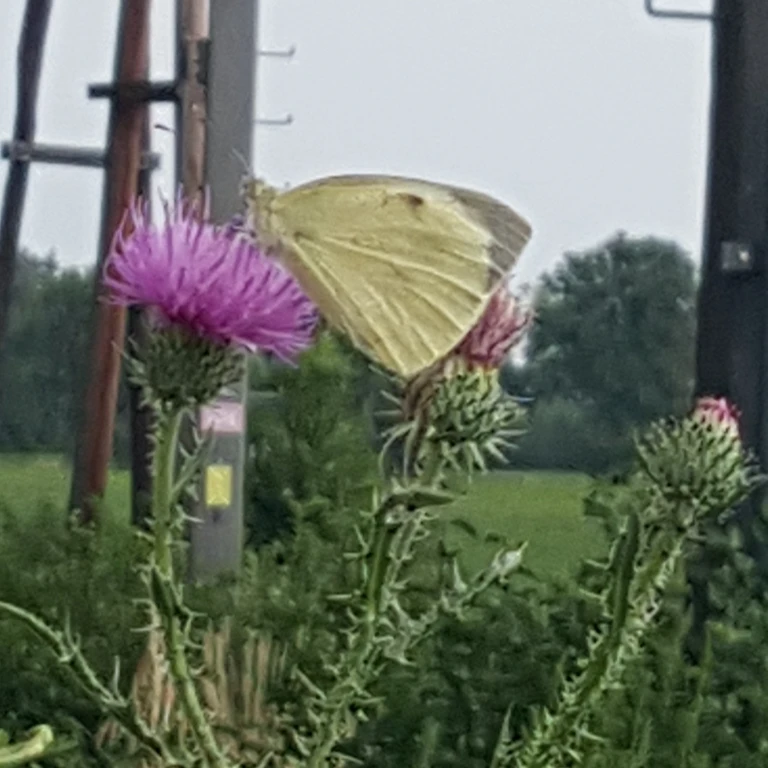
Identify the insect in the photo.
Pieris brassicae
